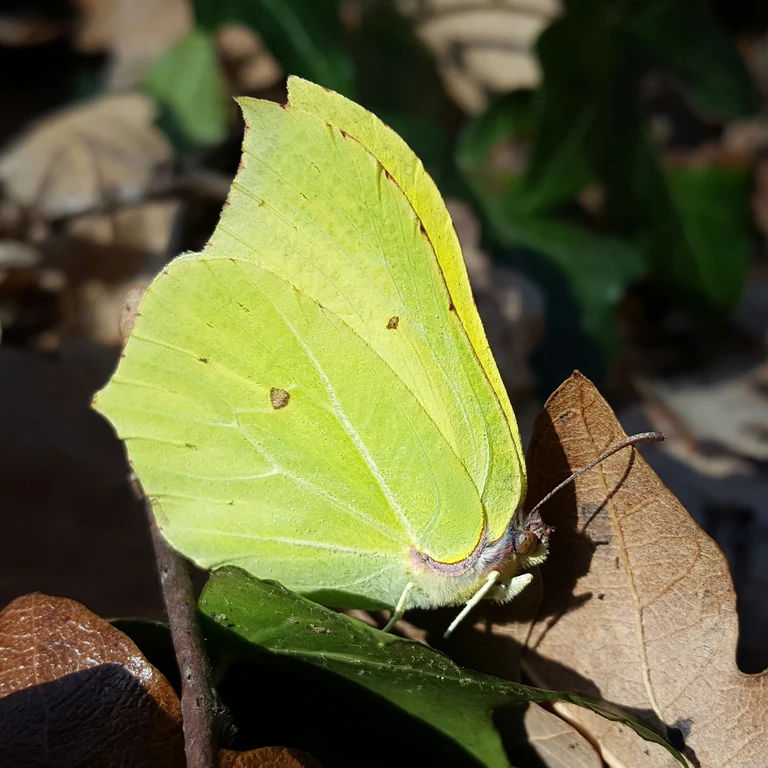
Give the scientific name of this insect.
Gonepteryx rhamni
